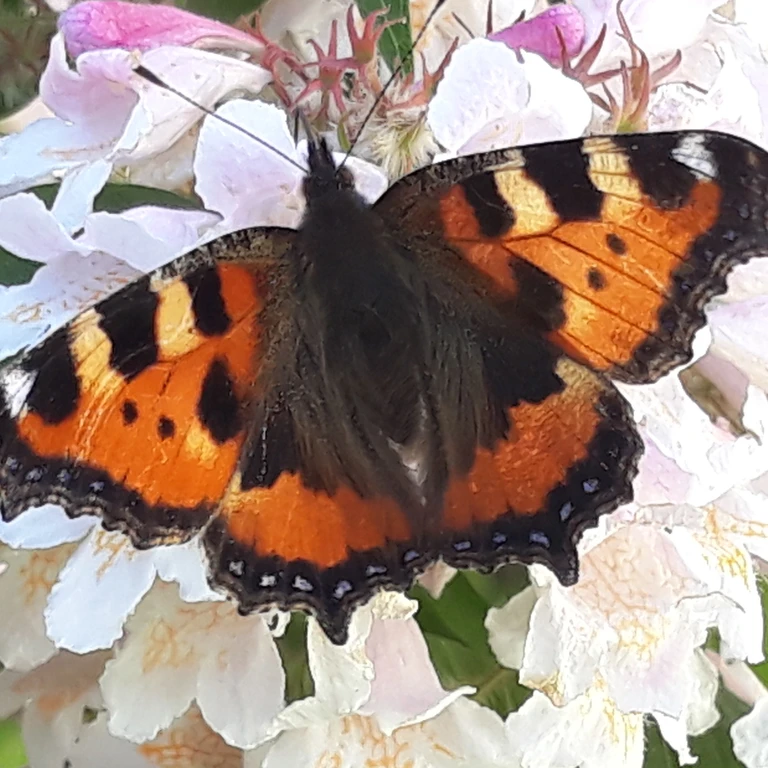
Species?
Aglais urticae
